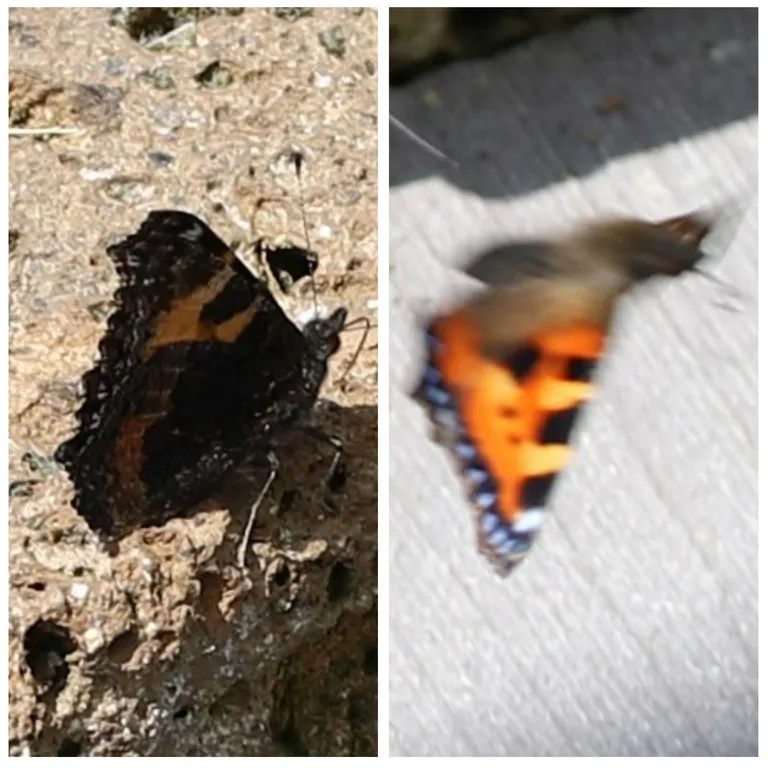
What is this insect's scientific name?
Aglais urticae
